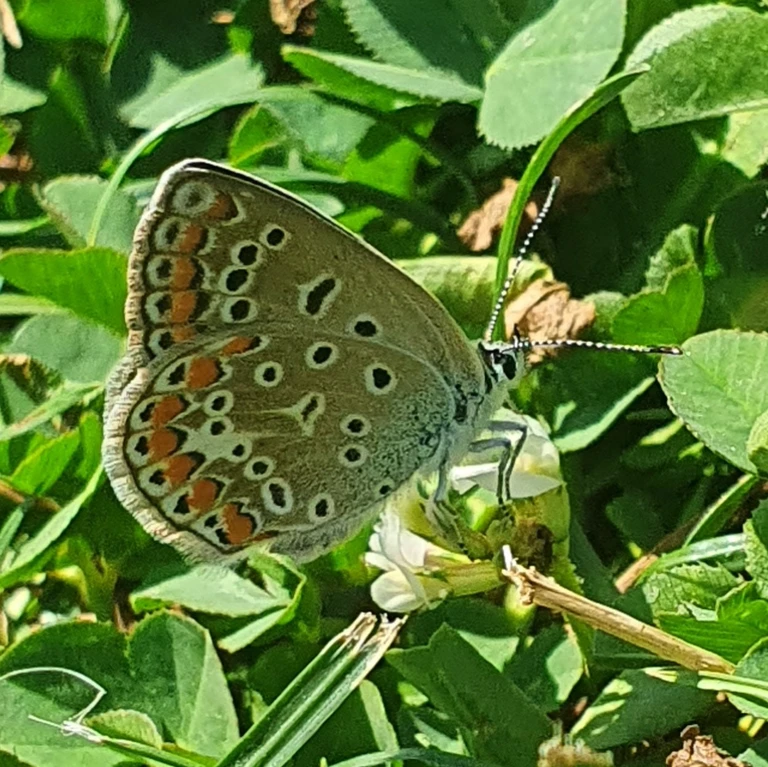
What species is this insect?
Polyommatus icarus
